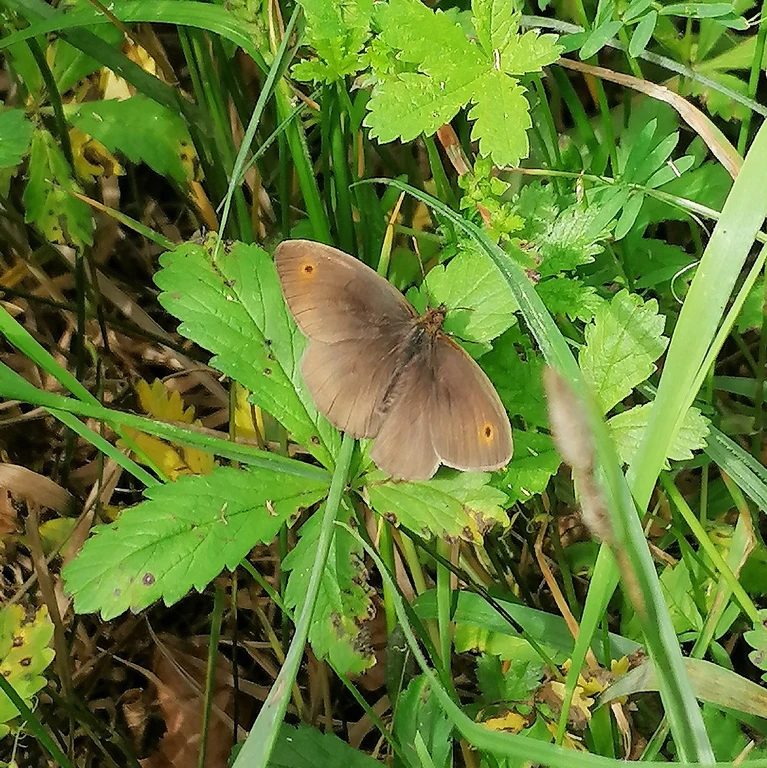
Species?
Maniola jurtina
